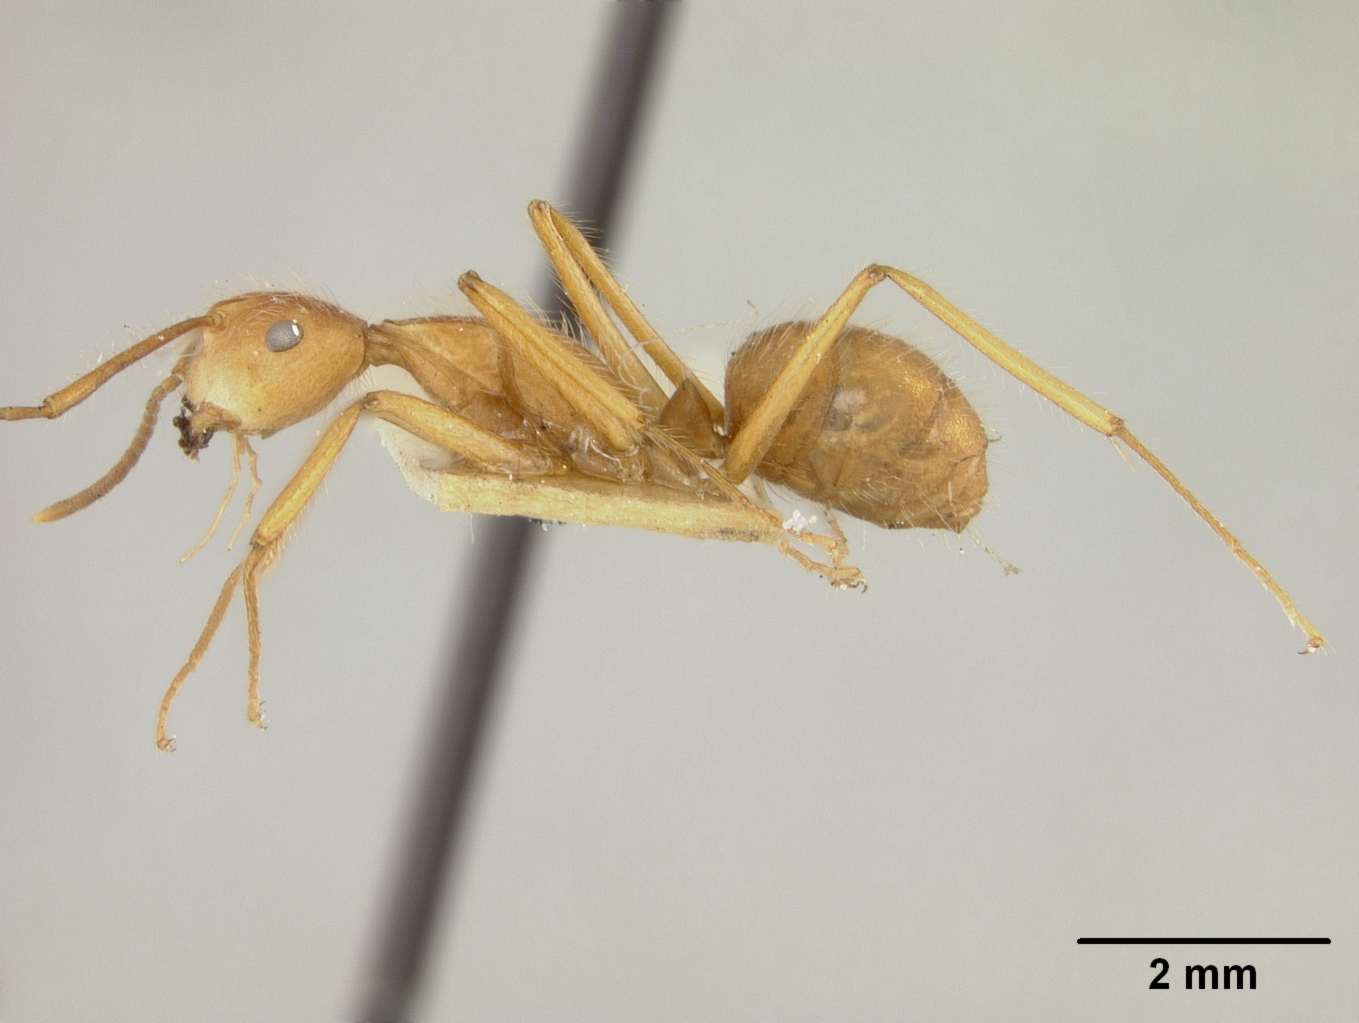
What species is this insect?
Dendromyrmex chartifex
